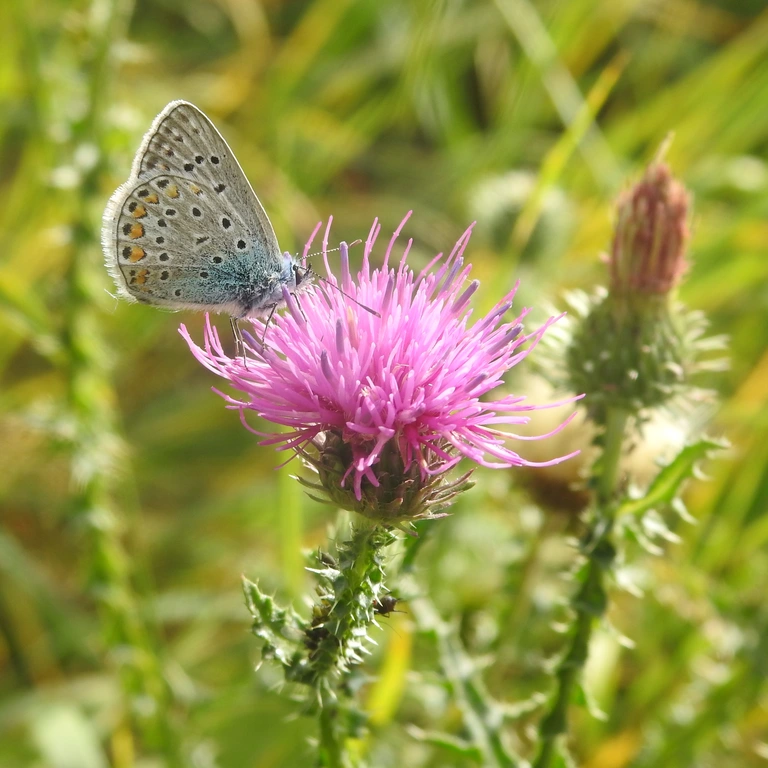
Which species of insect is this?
Polyommatus icarus
